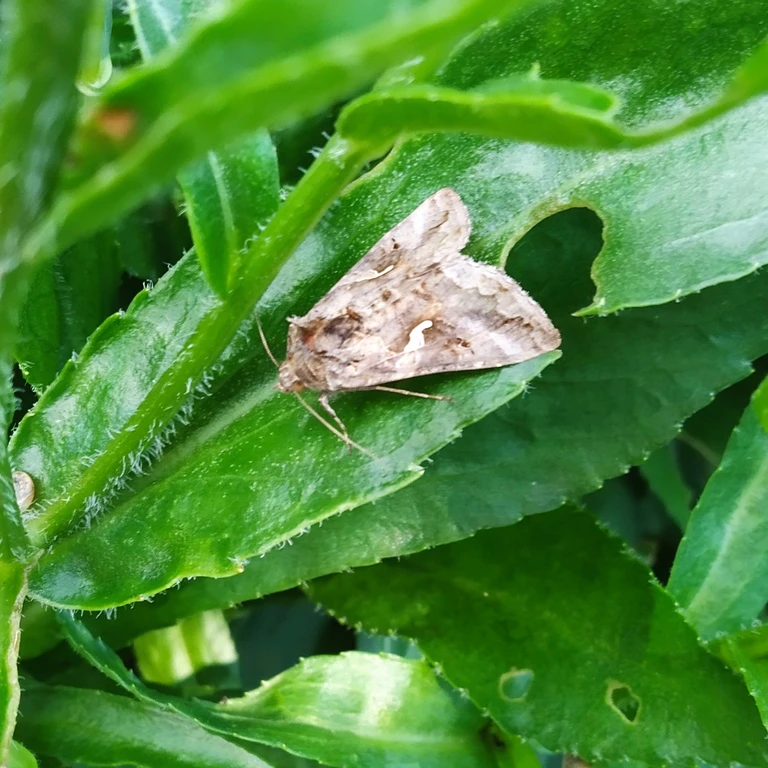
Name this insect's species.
Autographa gamma
